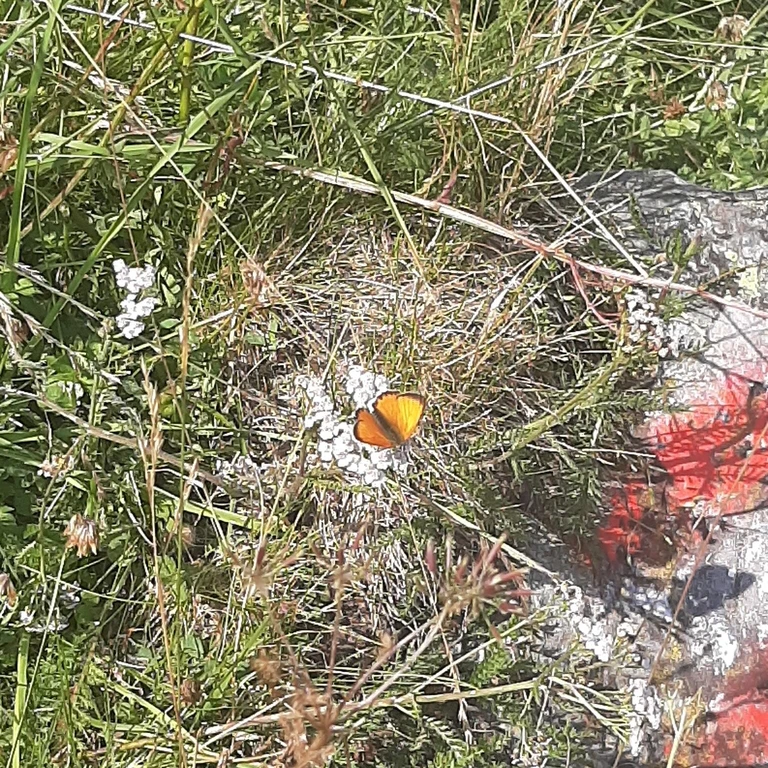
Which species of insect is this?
Lycaena virgaureae
